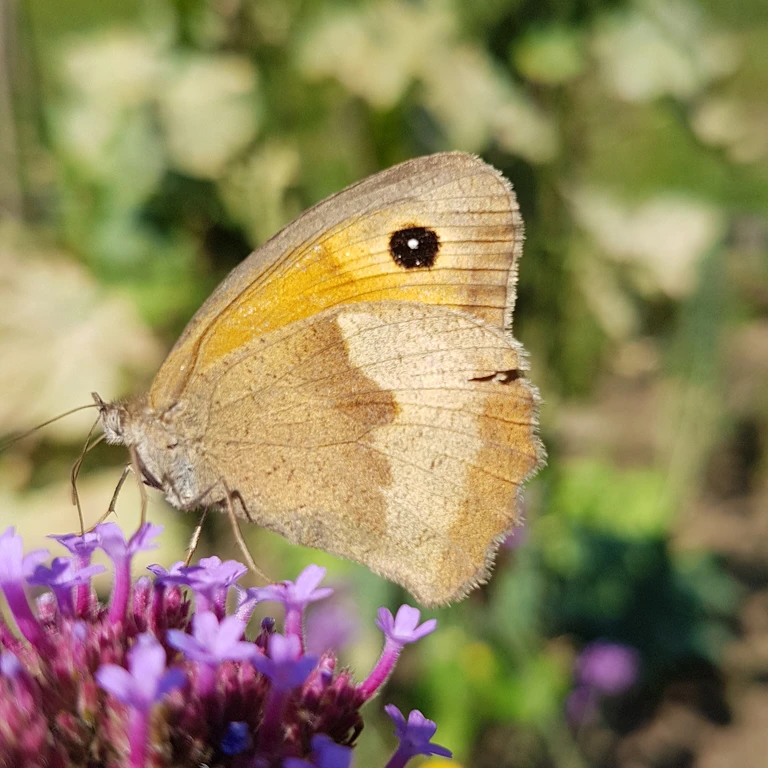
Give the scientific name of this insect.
Maniola jurtina
